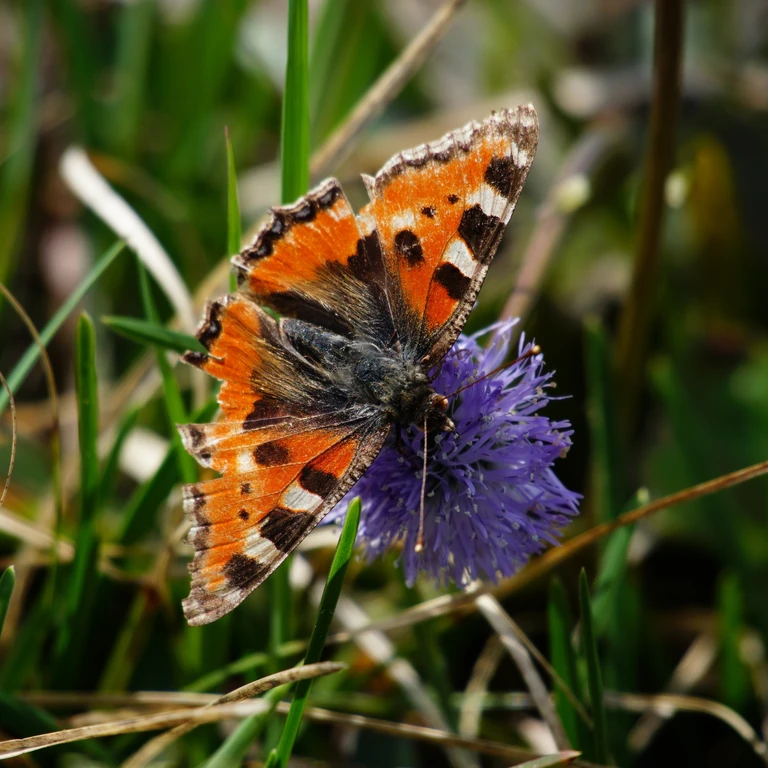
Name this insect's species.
Aglais urticae
